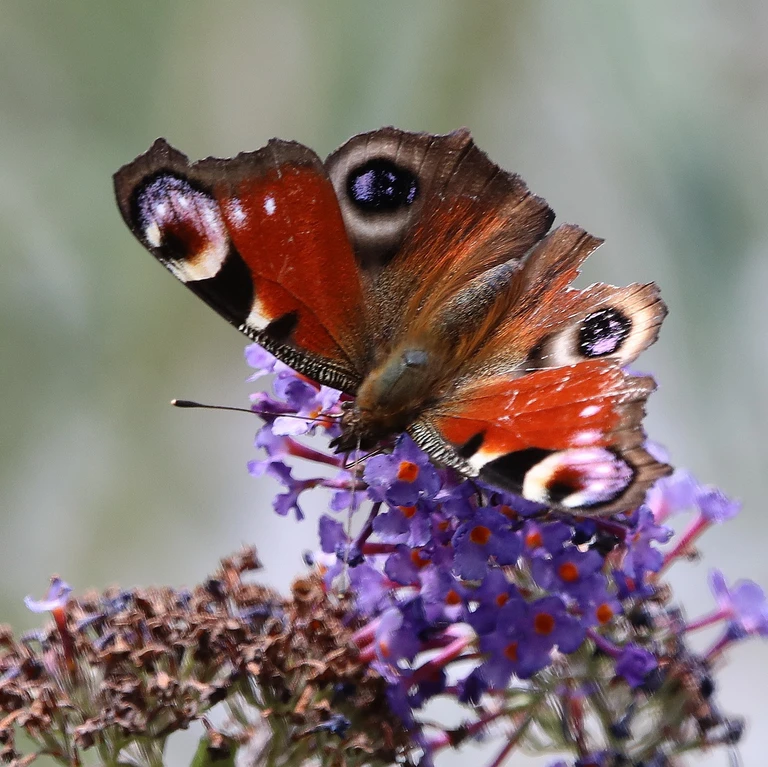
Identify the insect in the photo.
Aglais io
